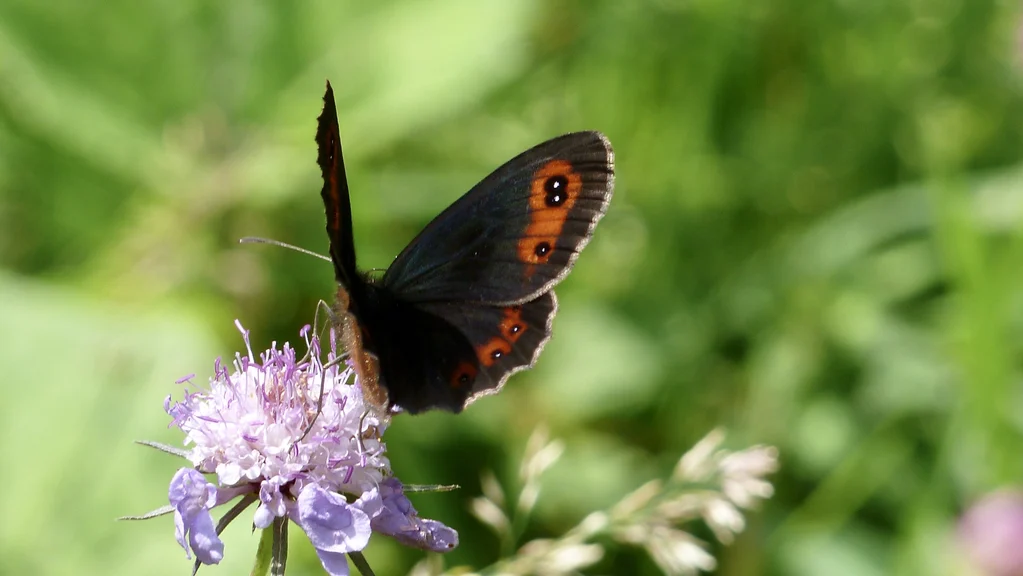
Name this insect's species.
Erebia aethiops
